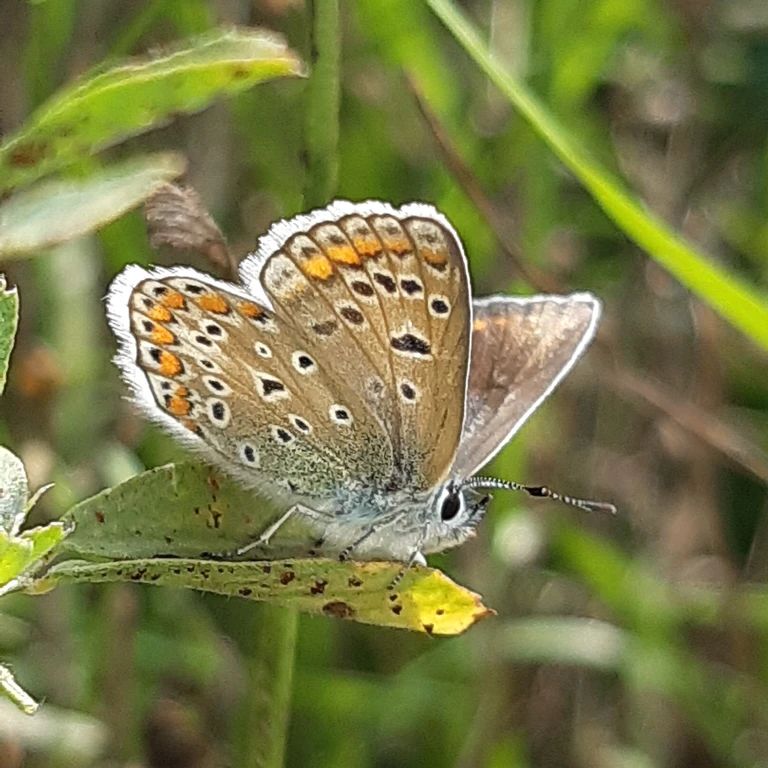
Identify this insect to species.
Polyommatus icarus
